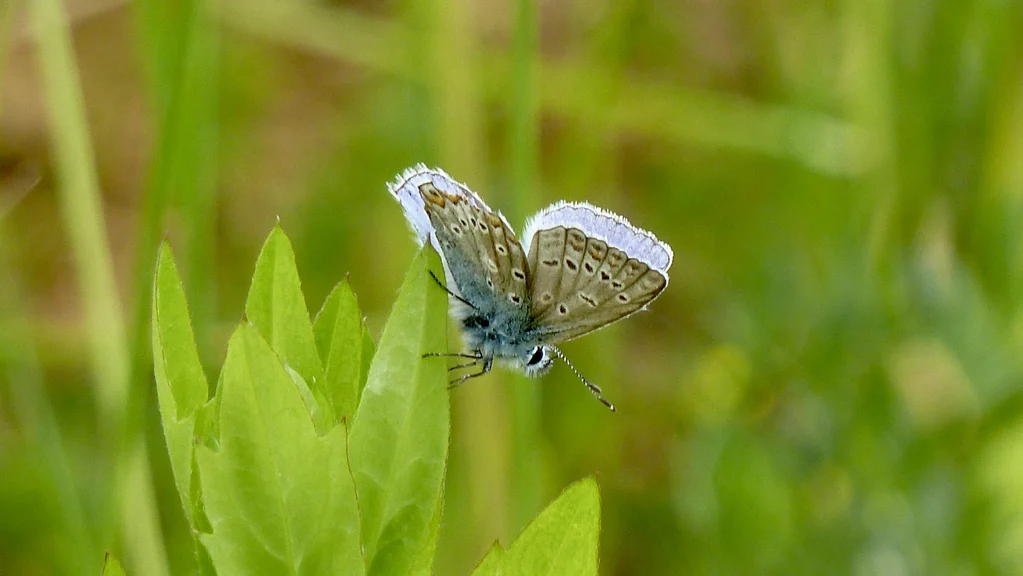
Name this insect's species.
Polyommatus icarus
